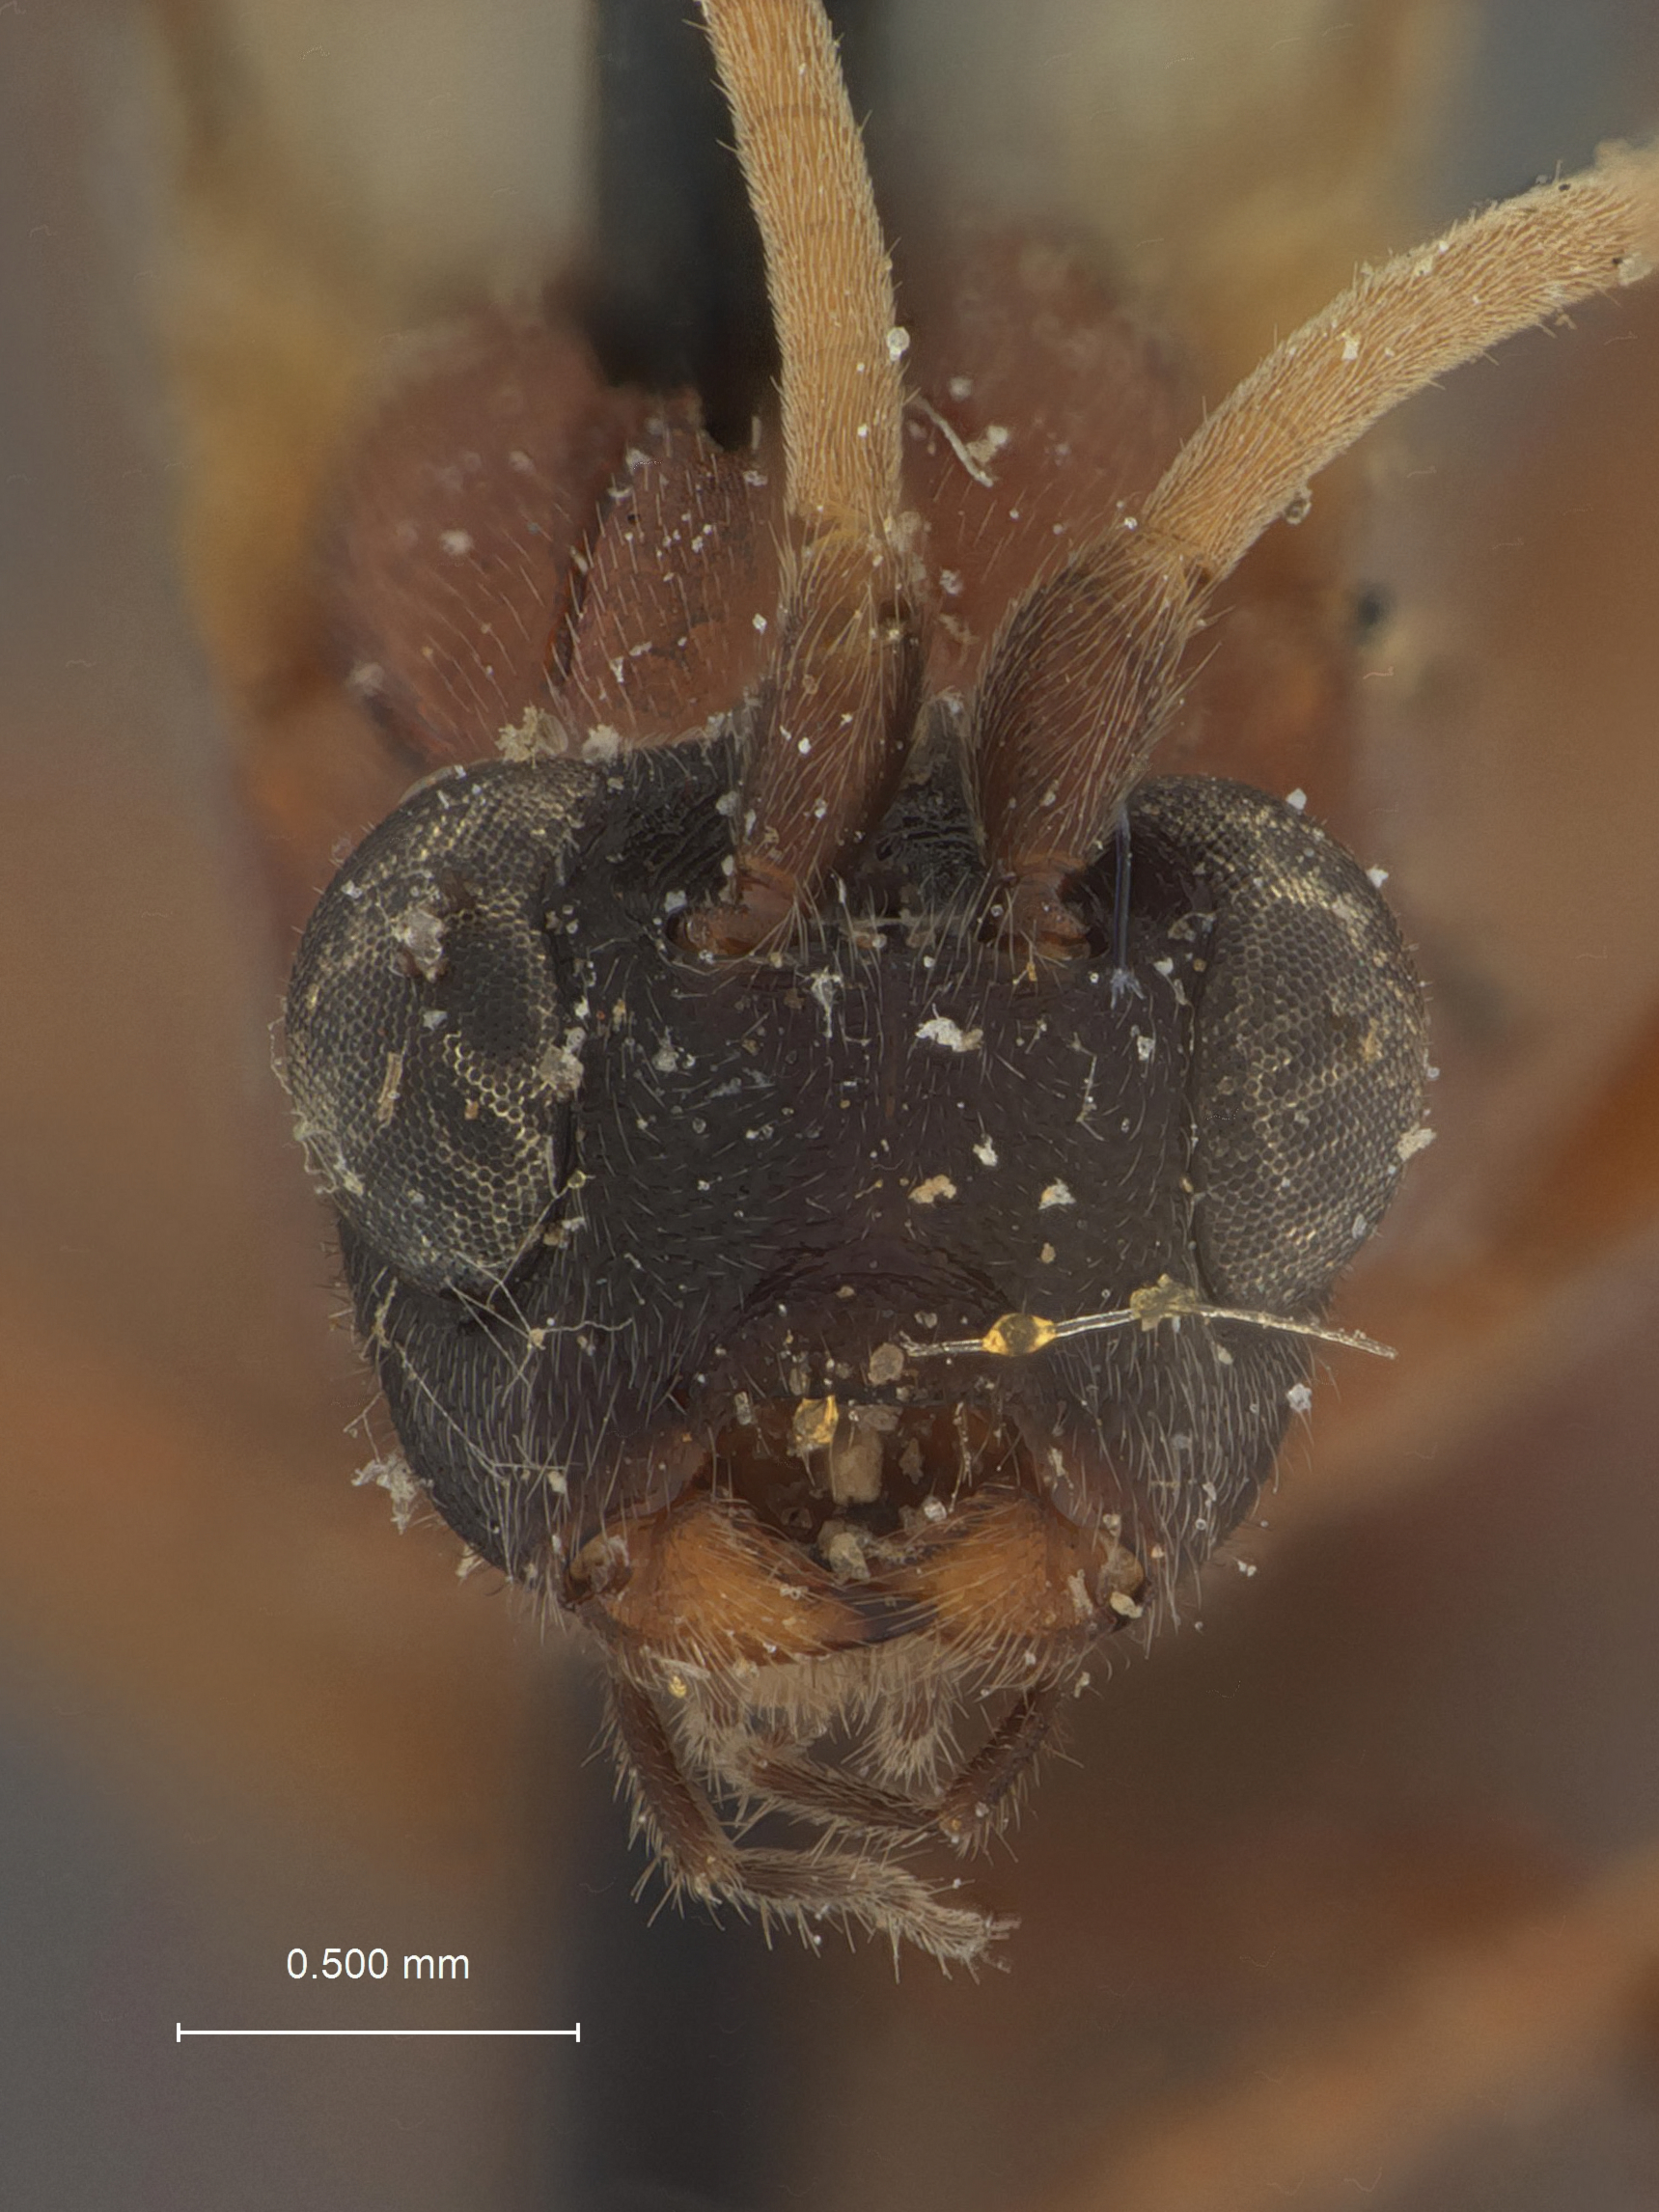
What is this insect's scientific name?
Rogas fortis
